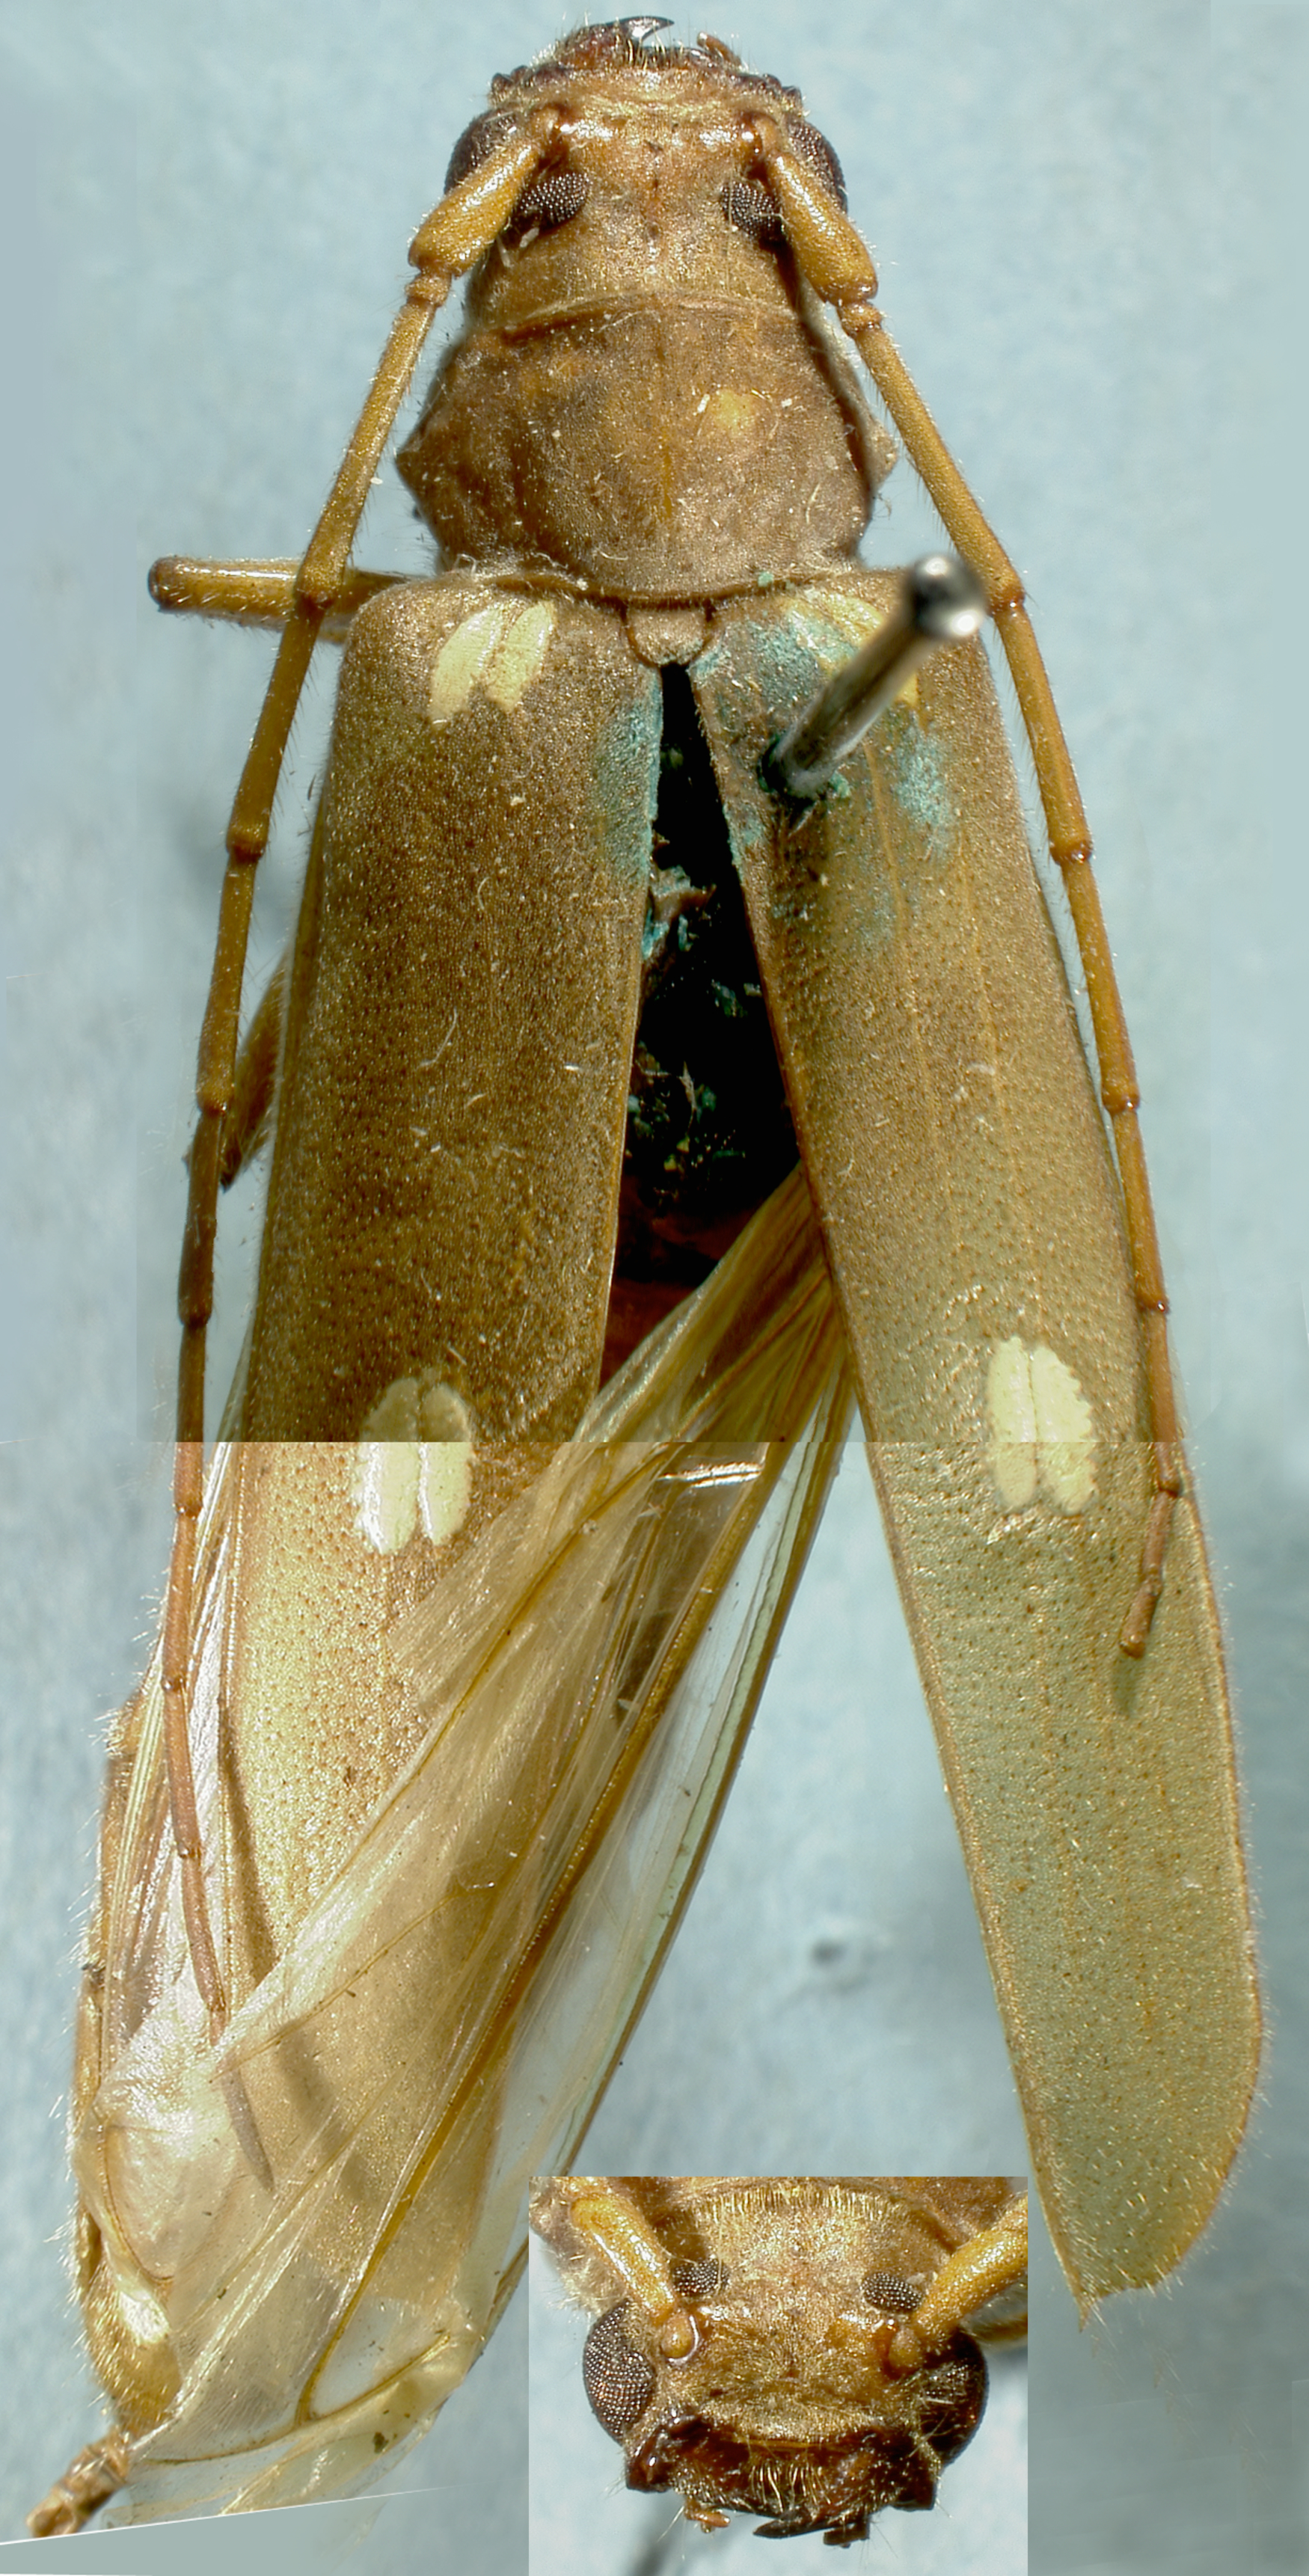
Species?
Eburiomorpha guttata
